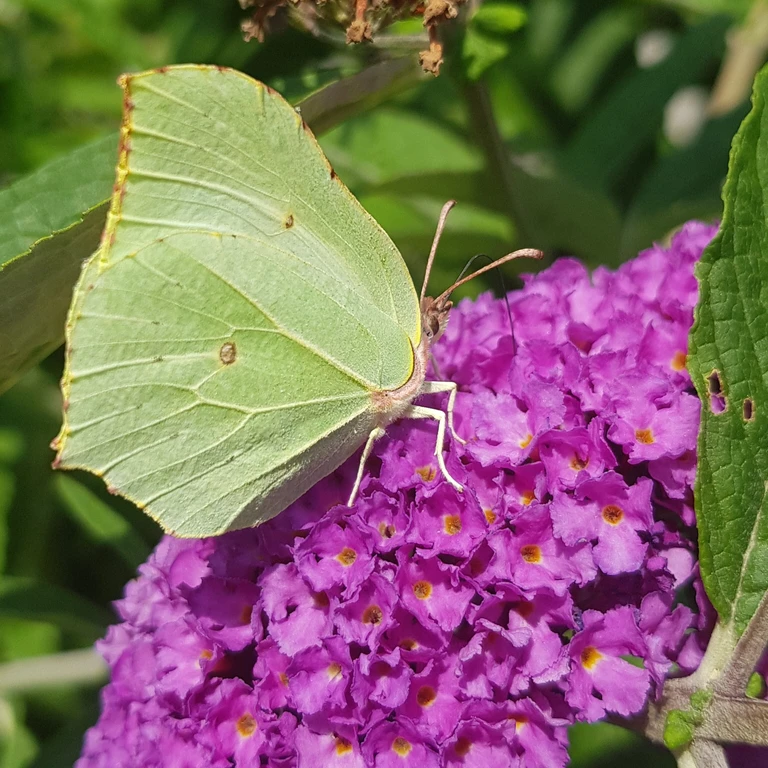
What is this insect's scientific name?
Gonepteryx rhamni
